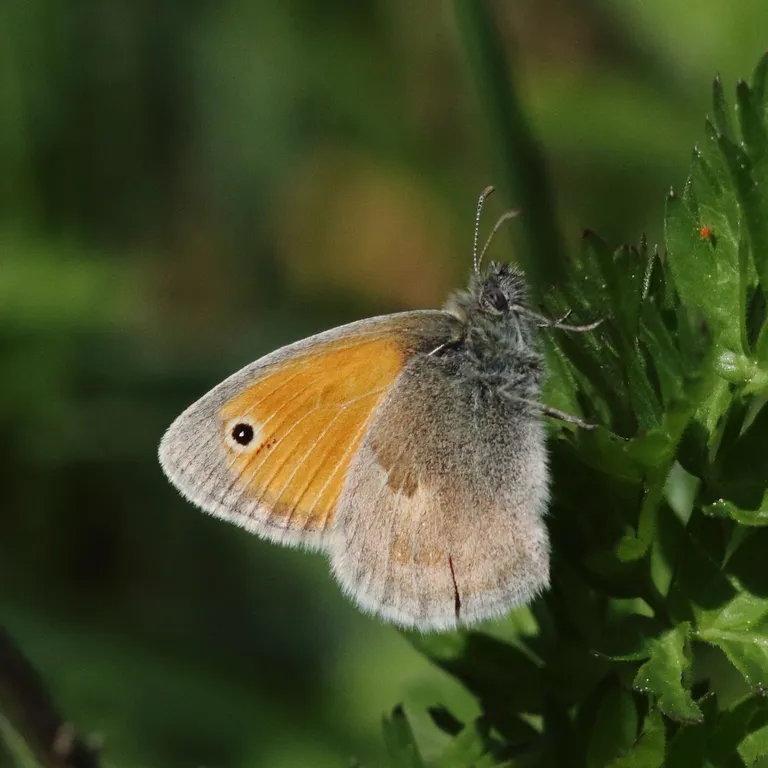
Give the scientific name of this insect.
Coenonympha pamphilus
